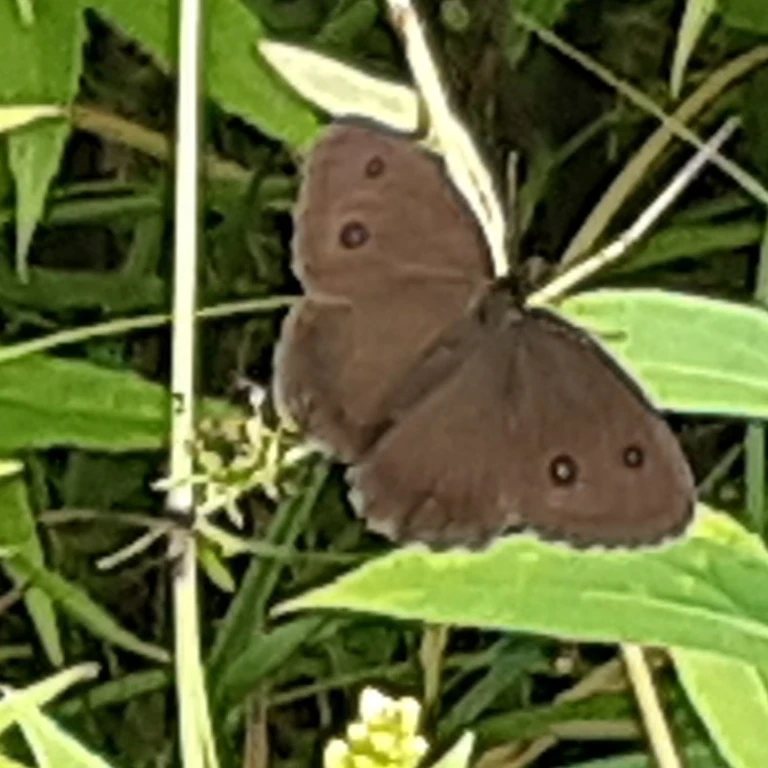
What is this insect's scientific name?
Minois dryas
